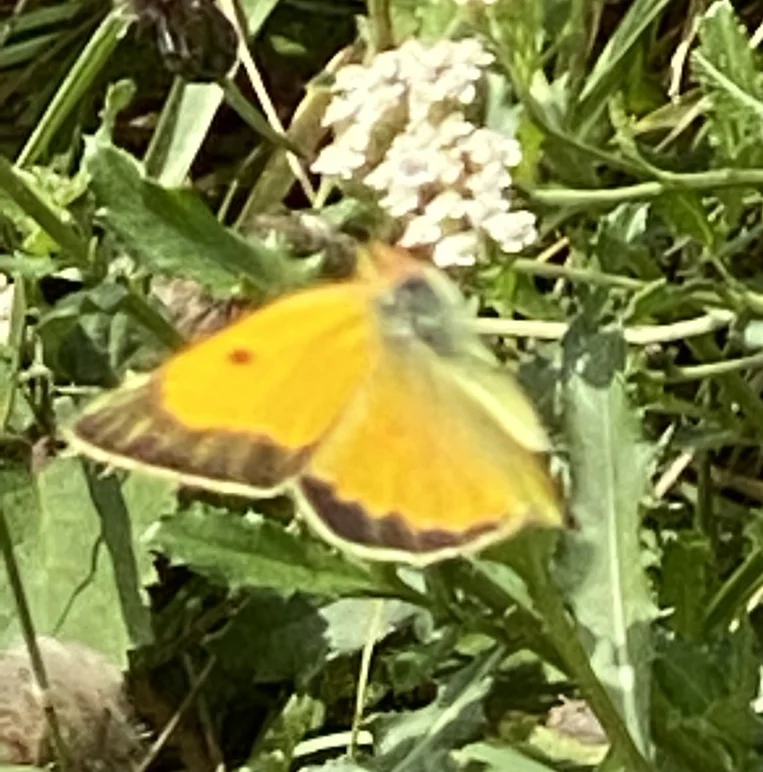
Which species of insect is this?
Colias croceus
